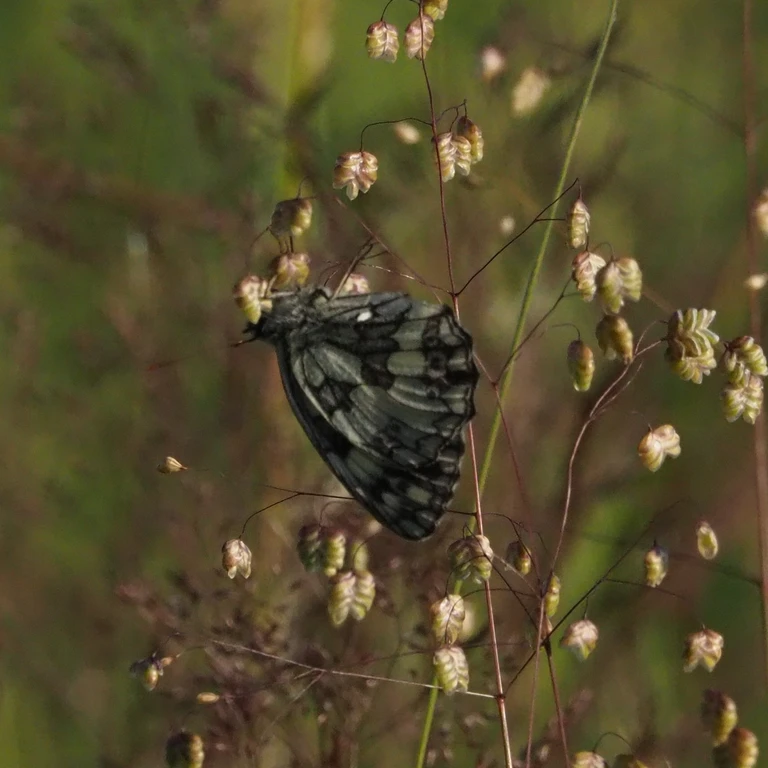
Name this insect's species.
Melanargia galathea
